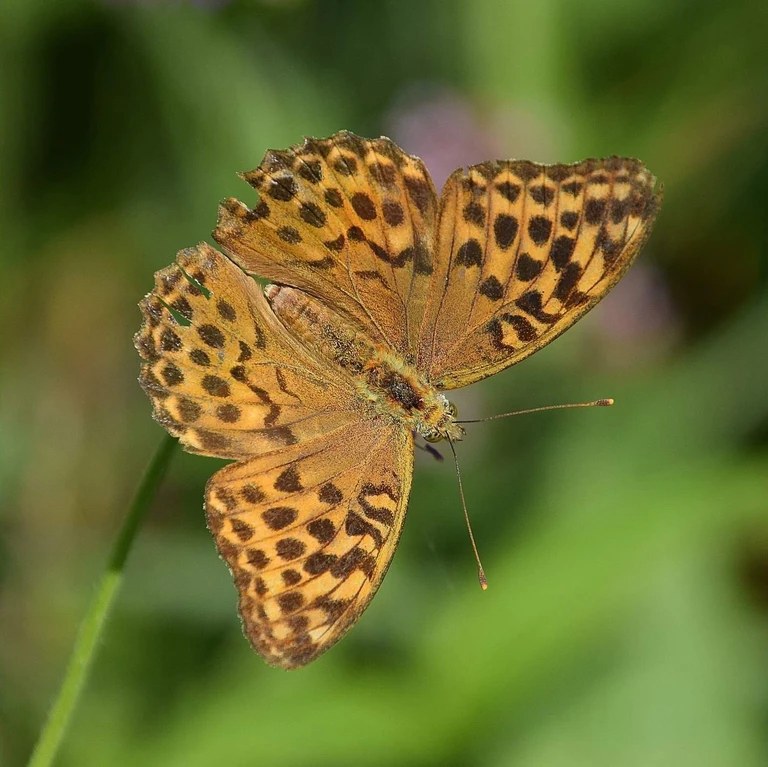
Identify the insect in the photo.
Argynnis paphia
